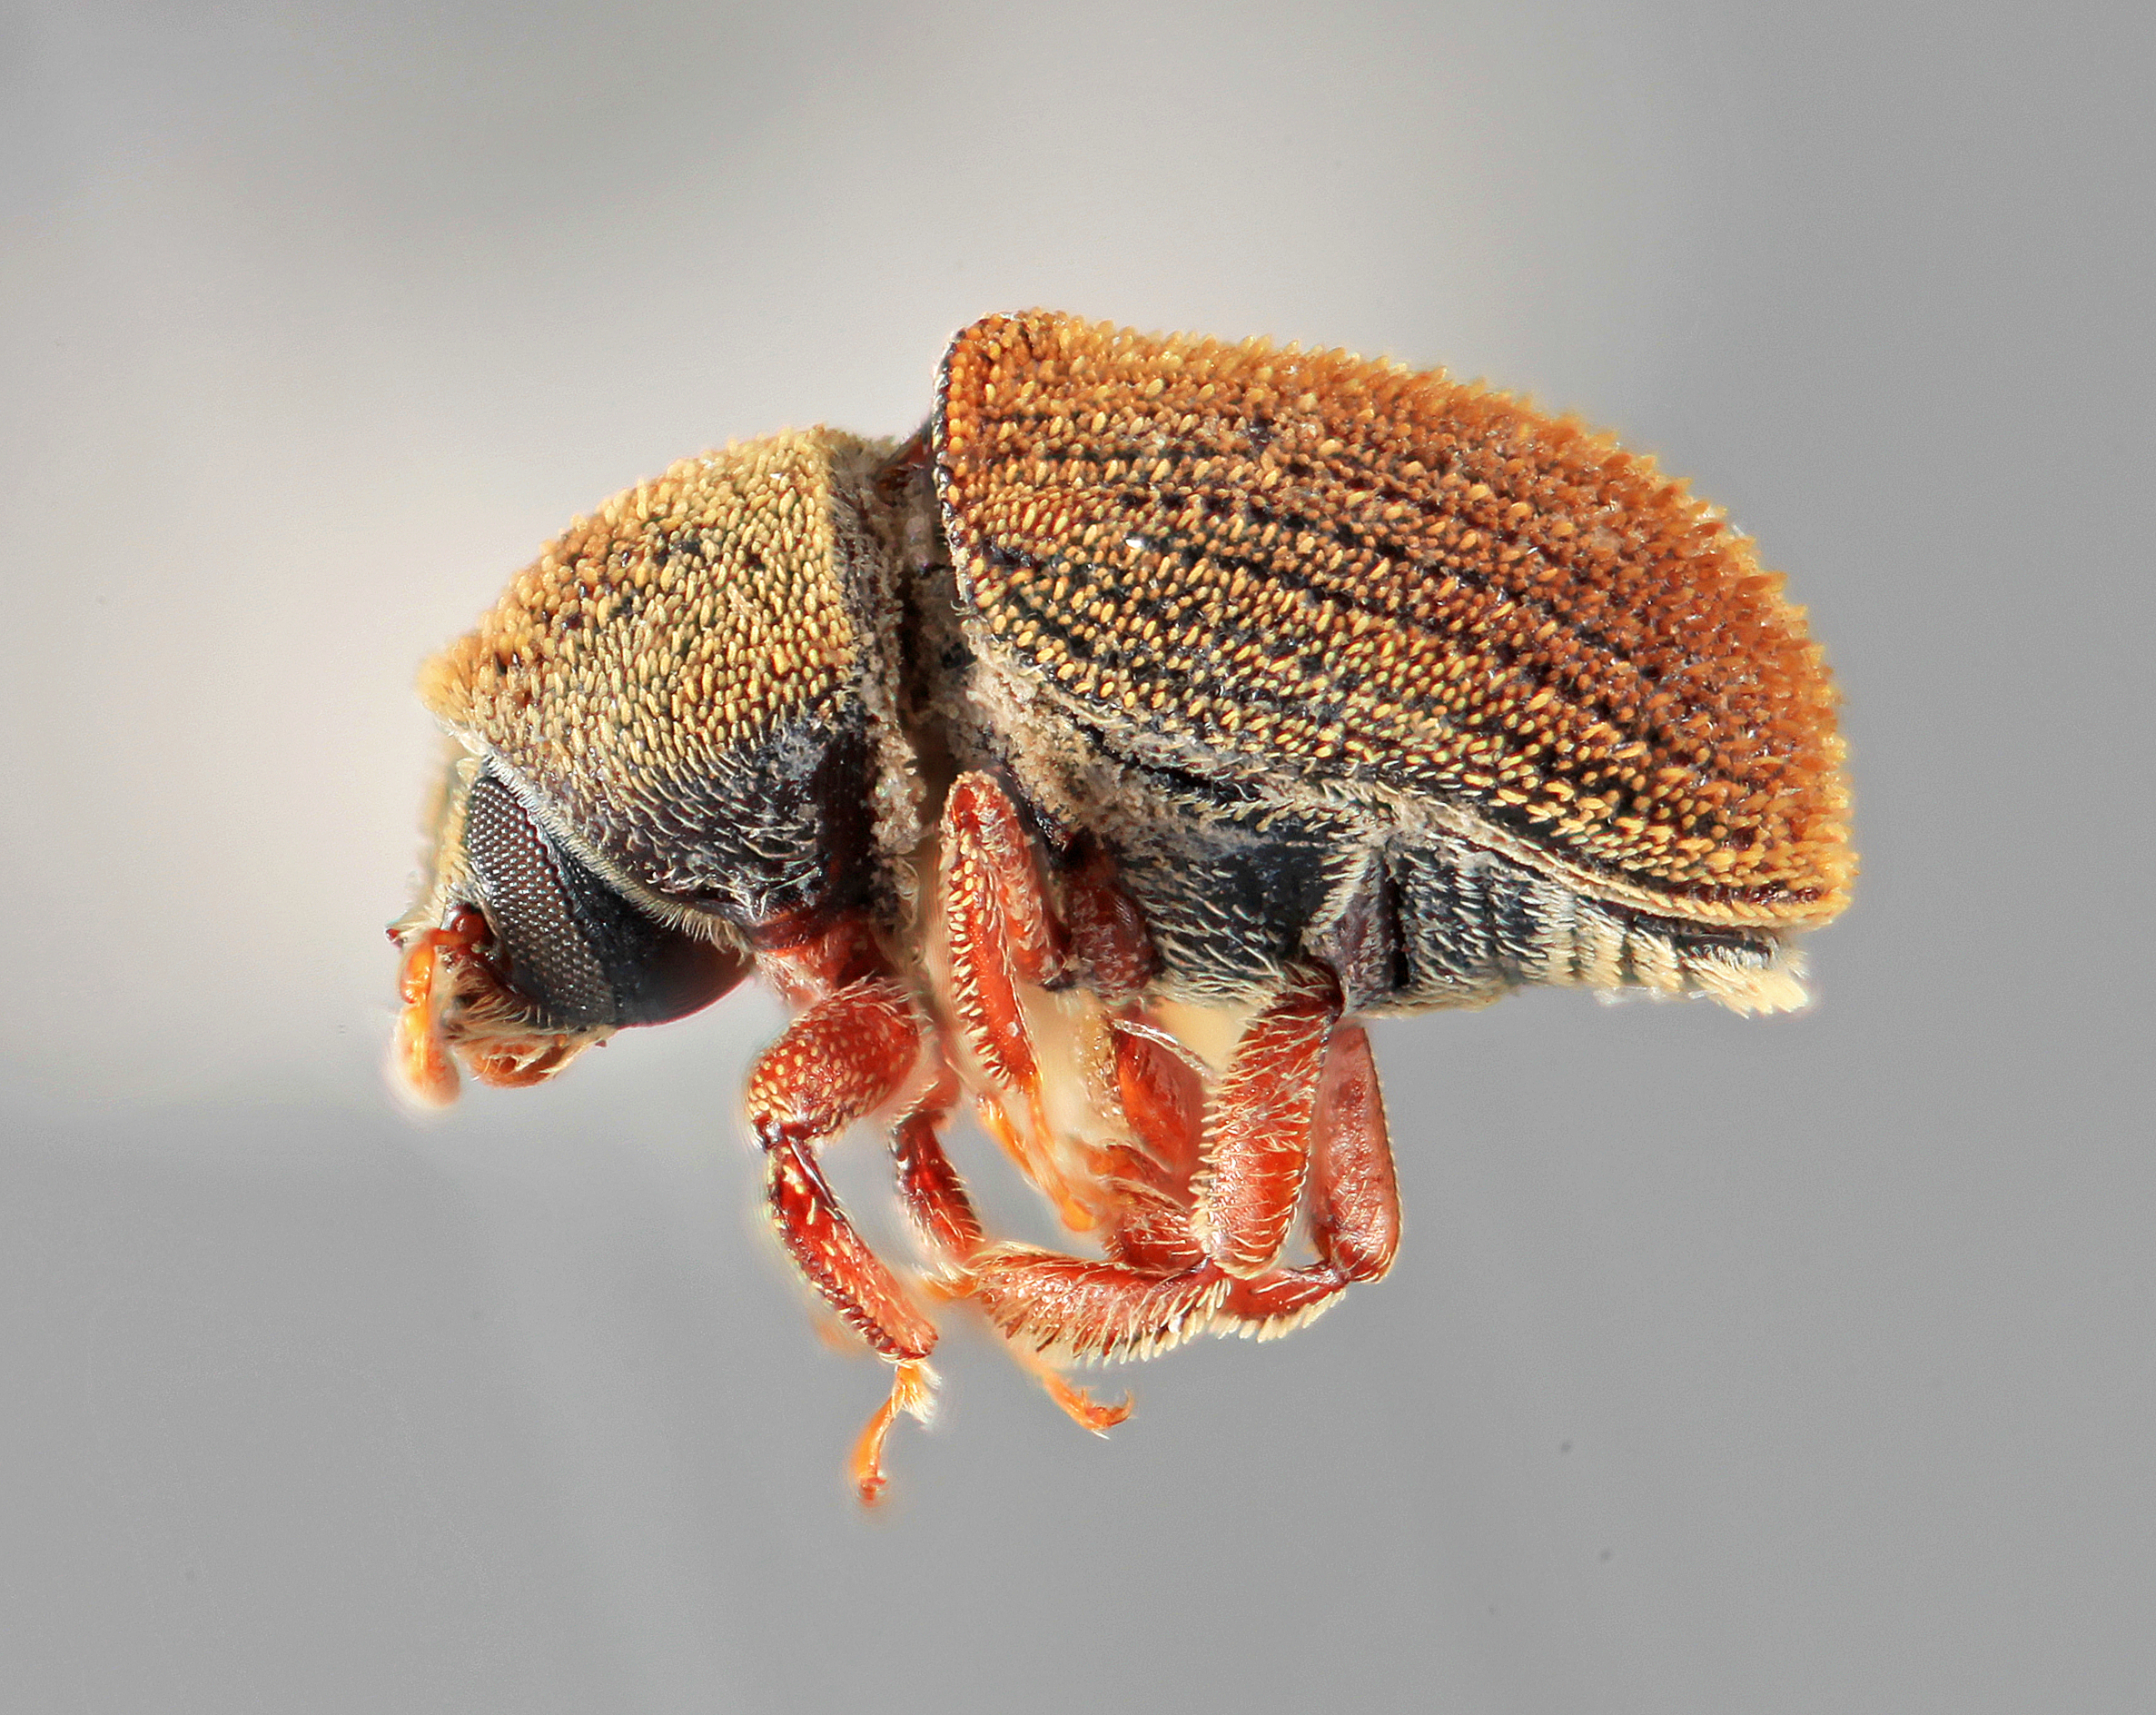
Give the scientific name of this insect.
Chramesus secus
